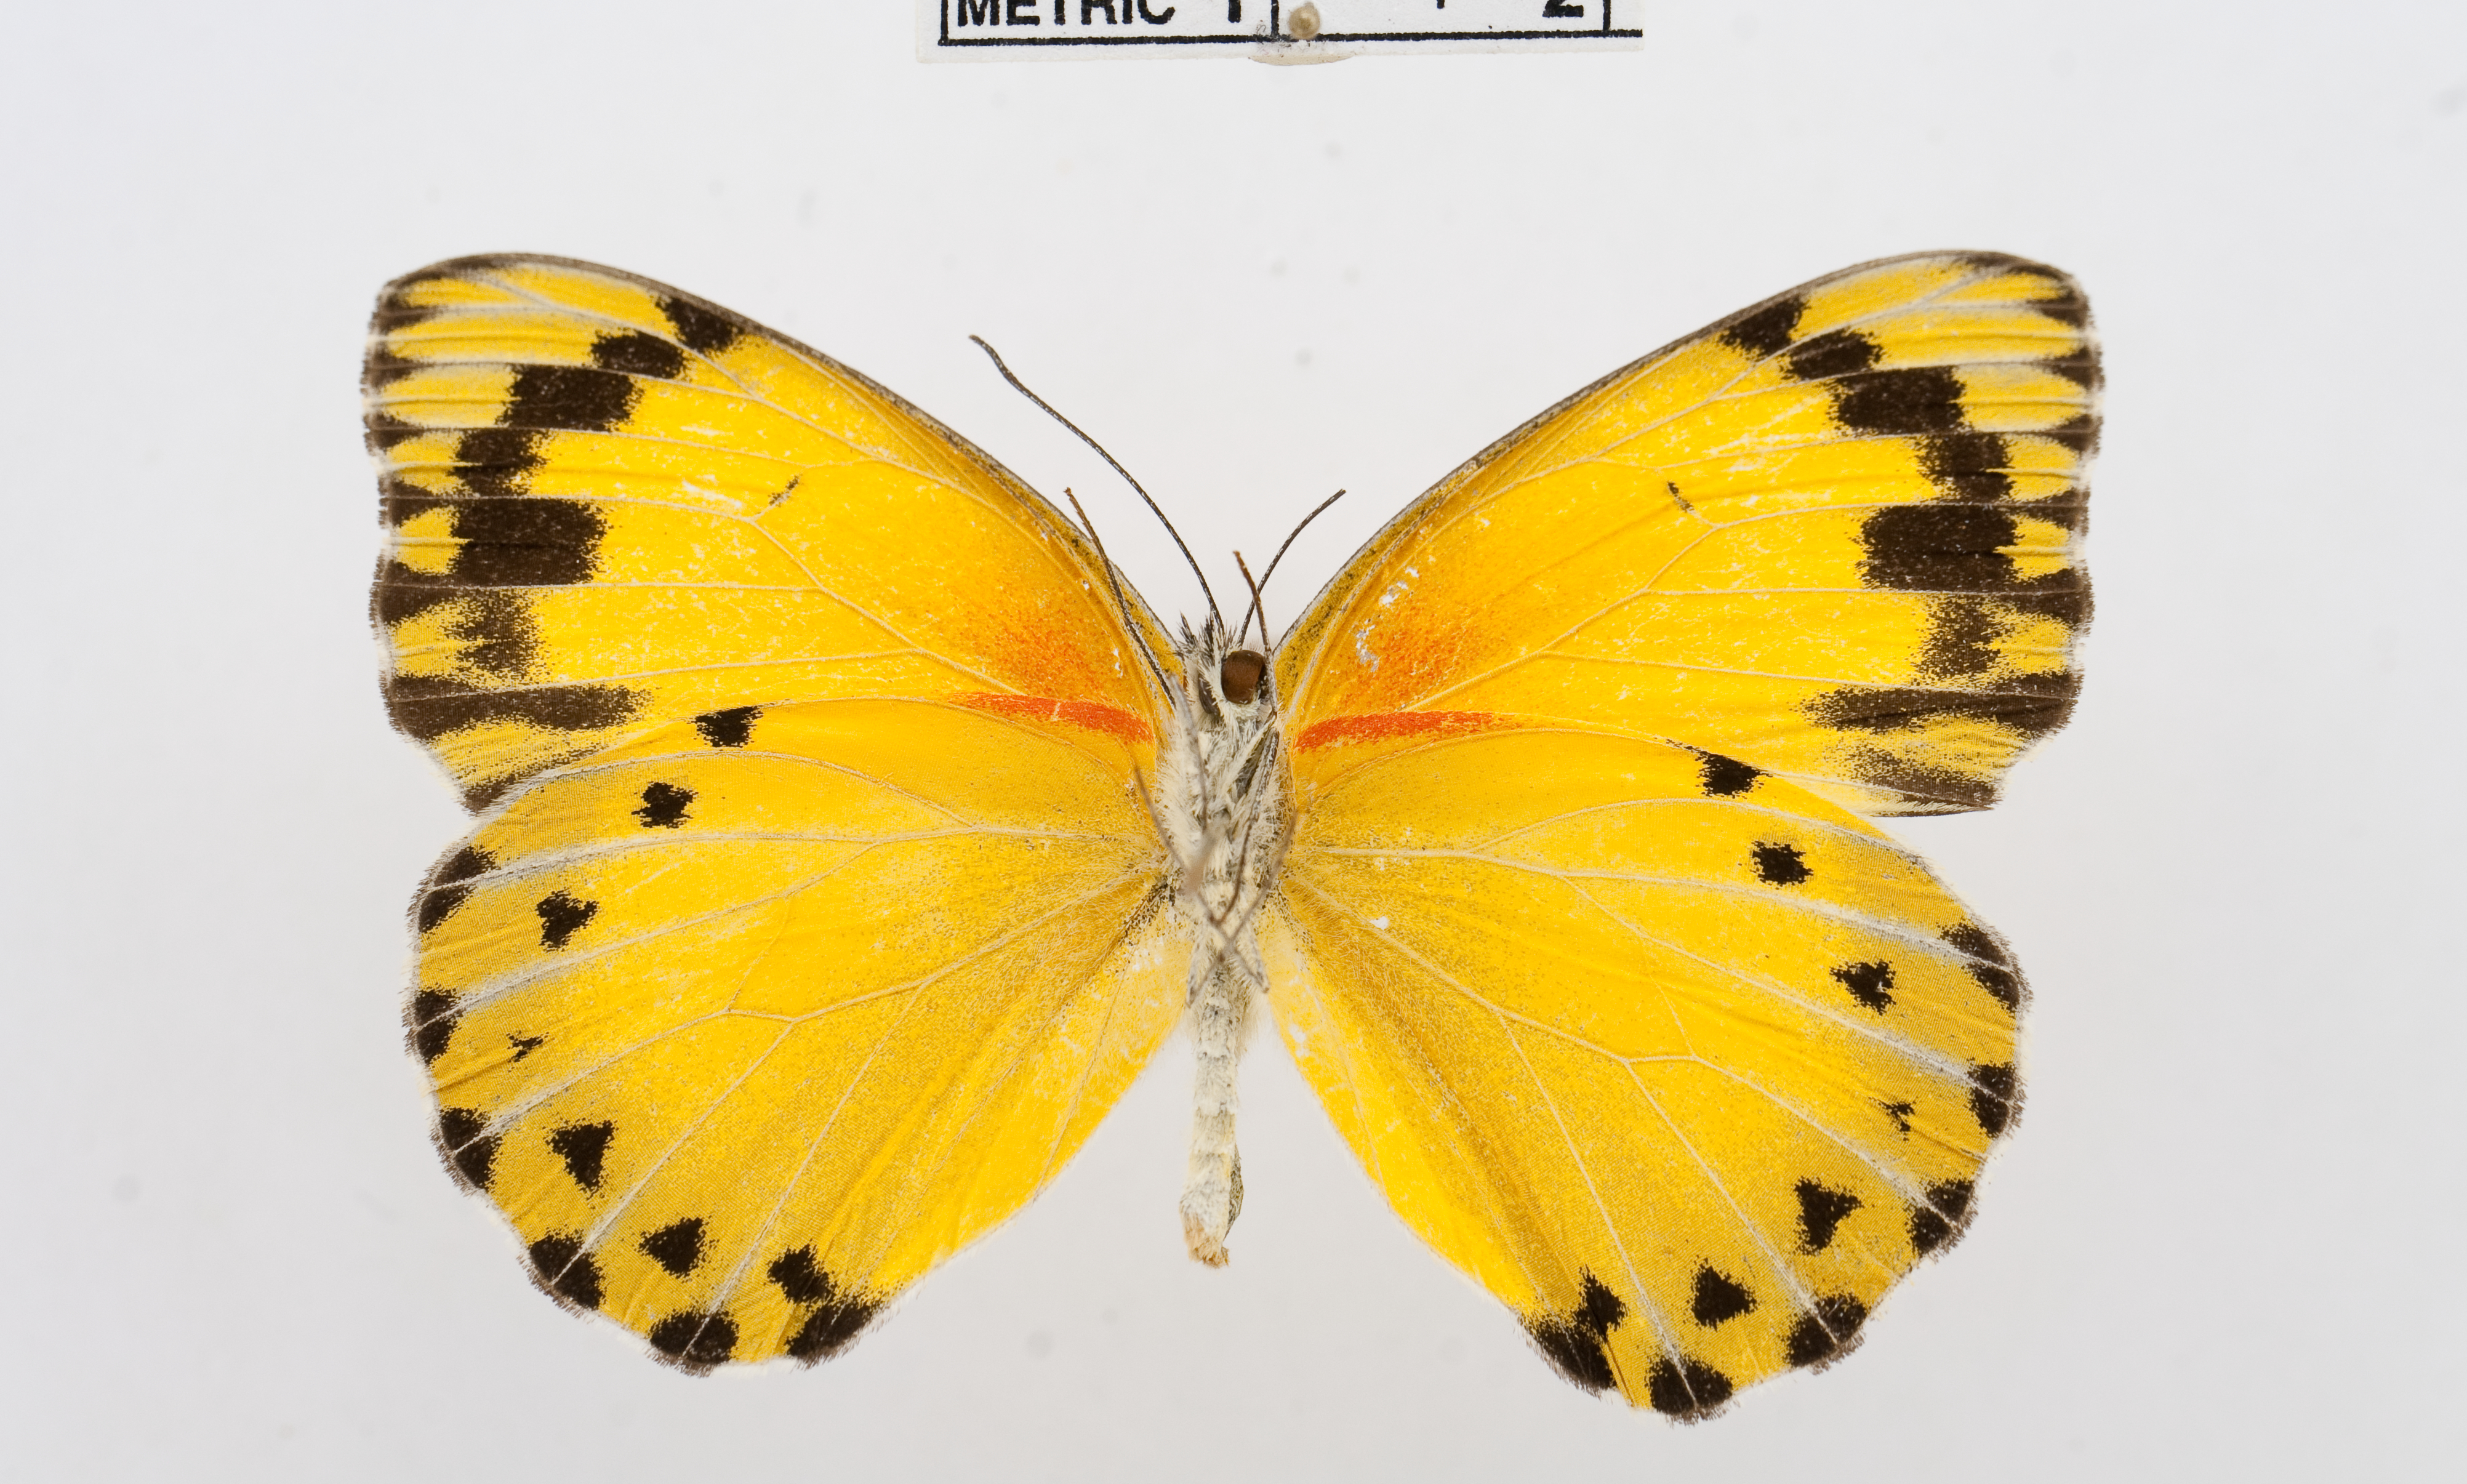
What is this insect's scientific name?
Belenois rubrosignata
